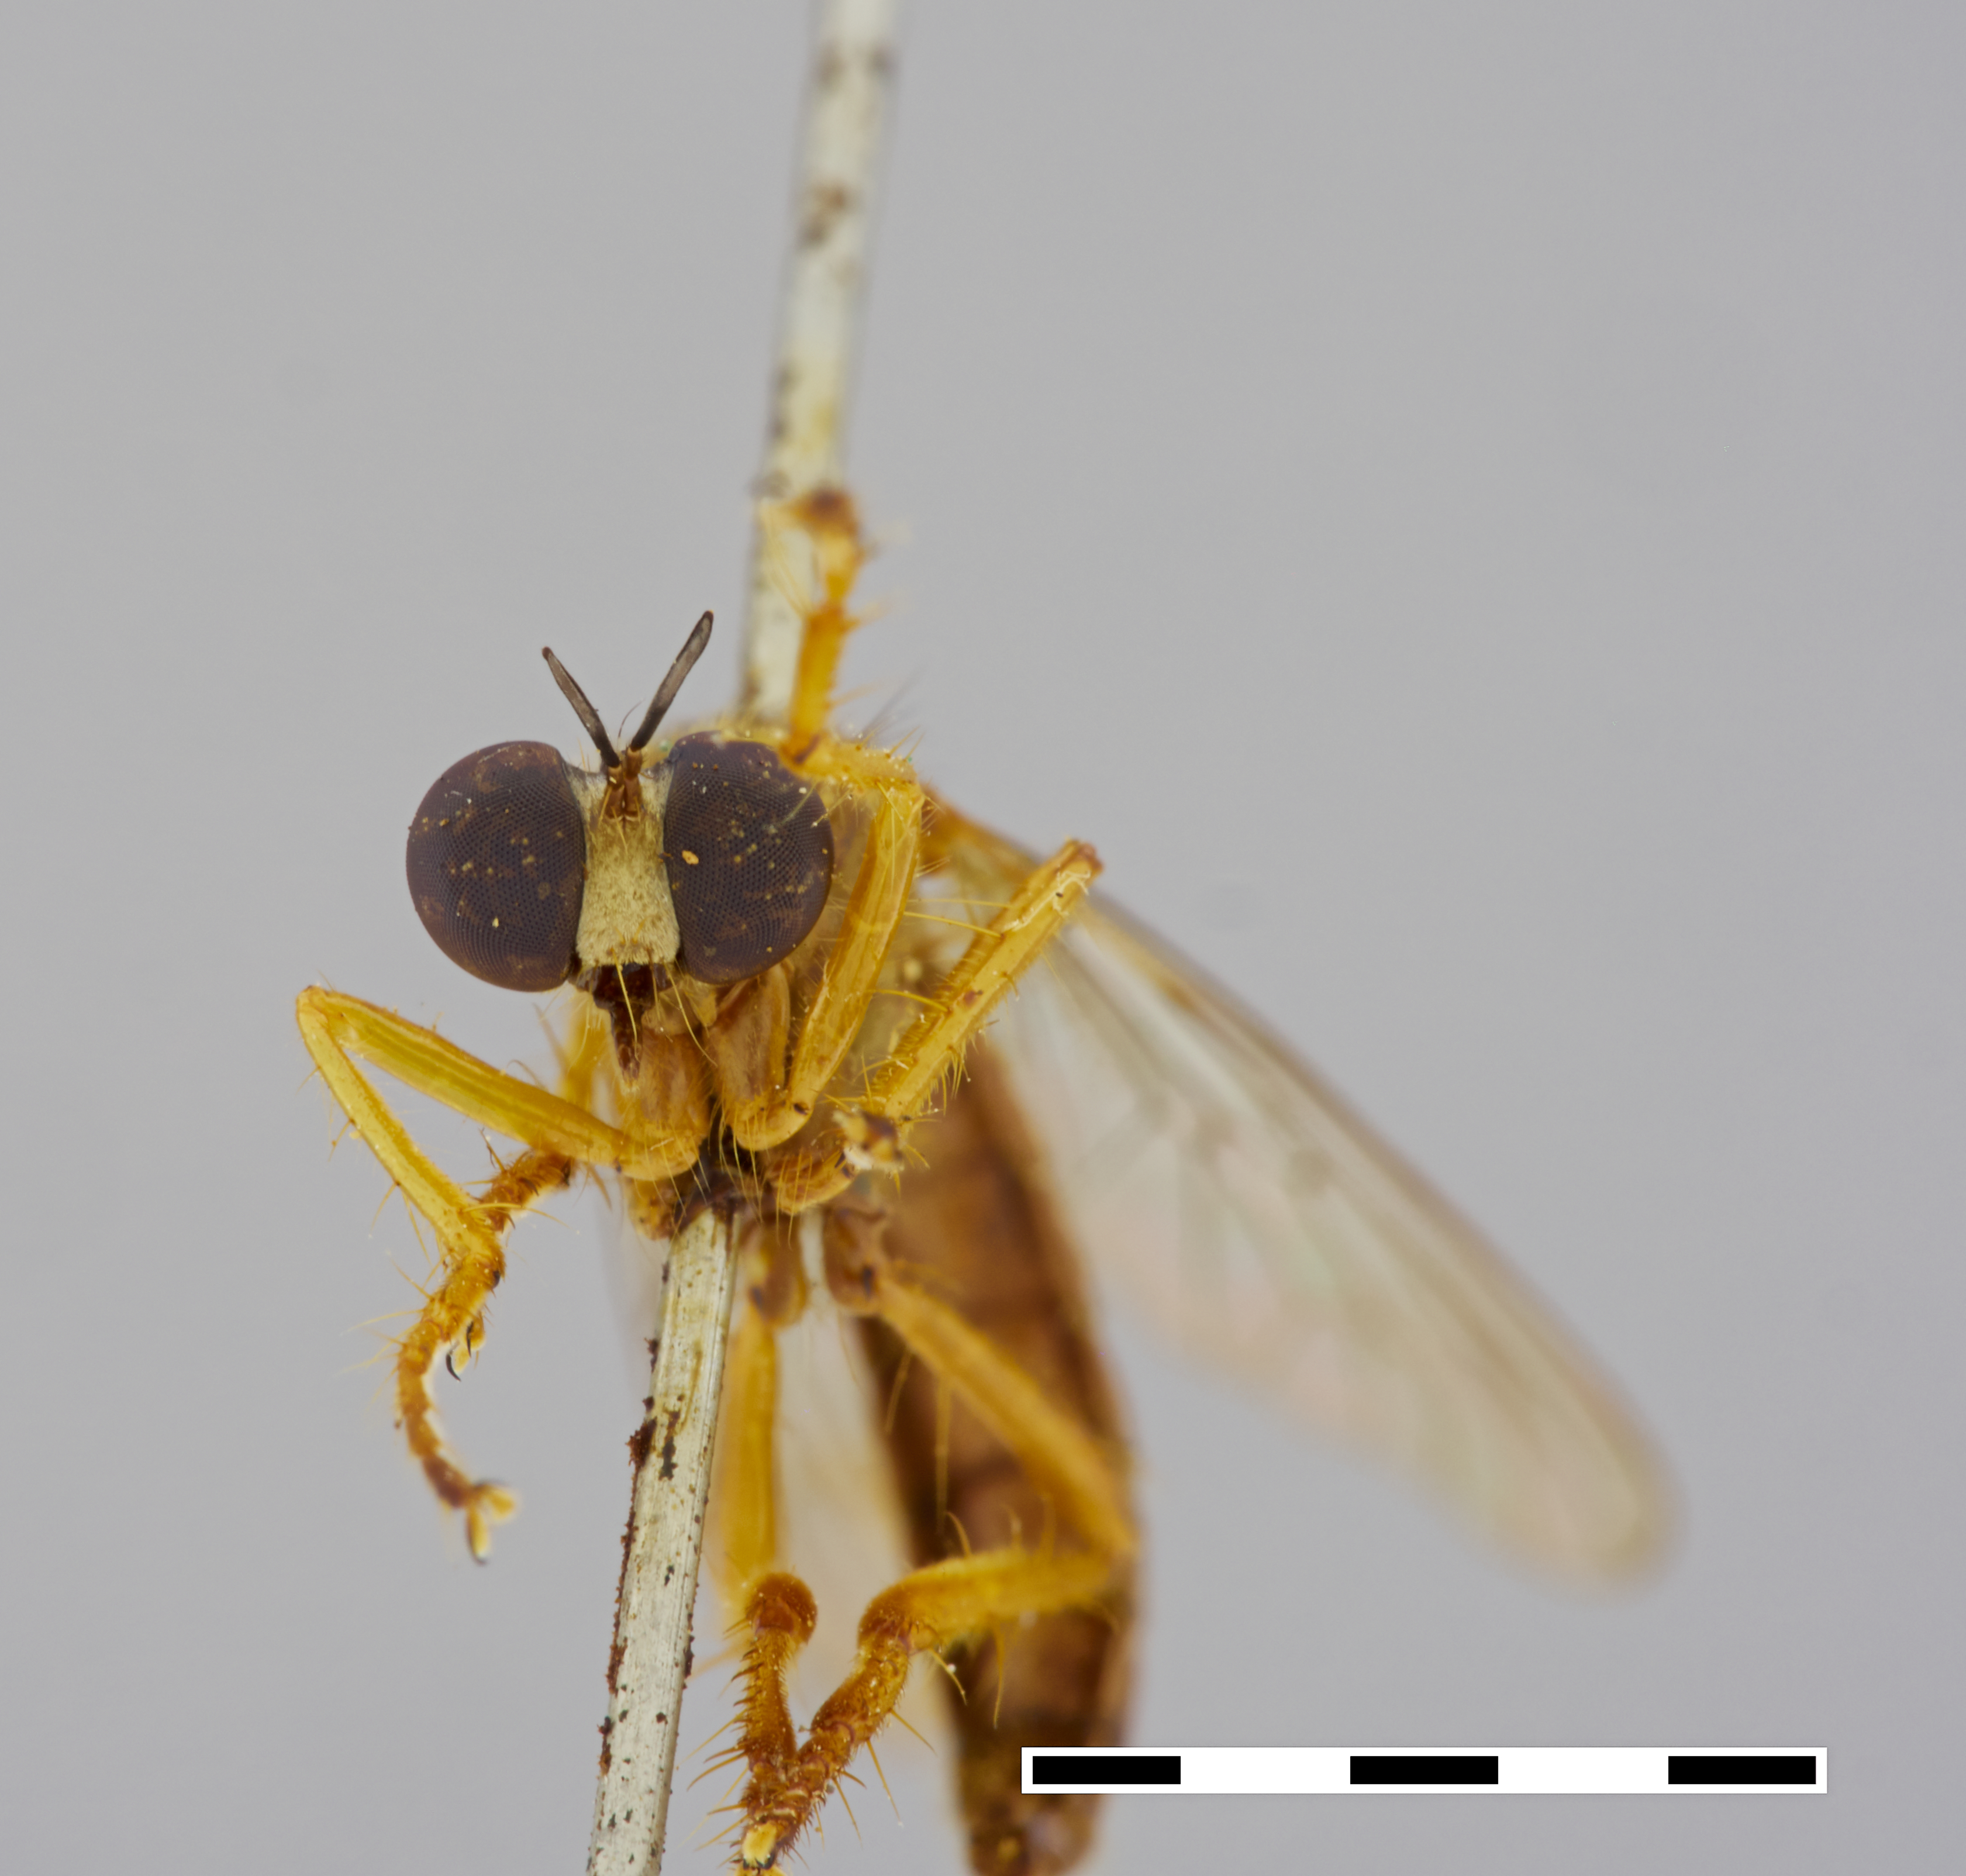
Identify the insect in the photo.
Saropogon rubricosus
